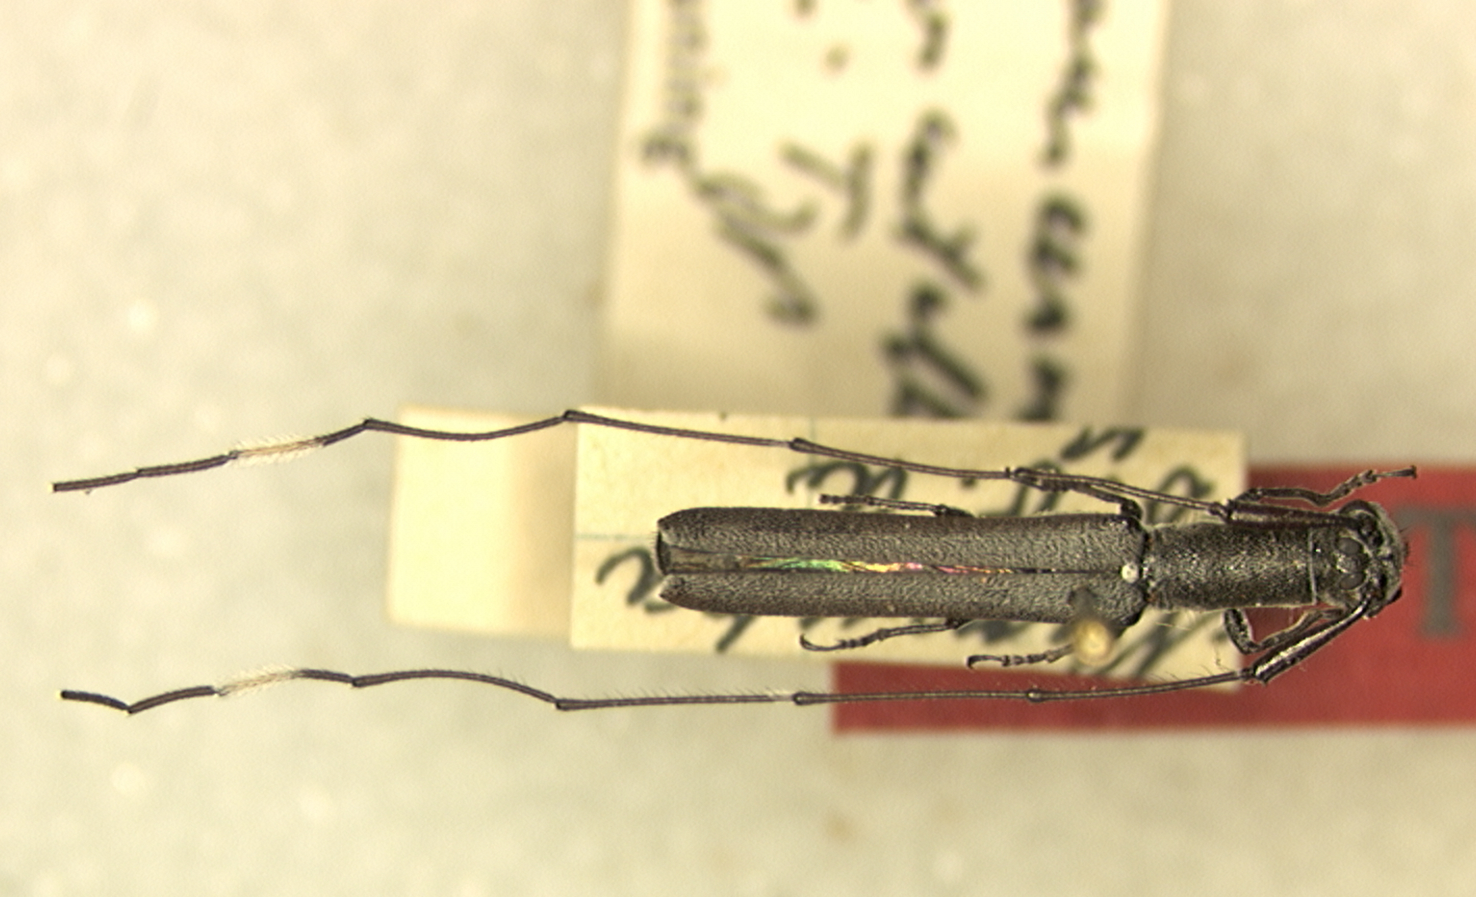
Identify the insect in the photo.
Anauxesis alboscutellatus
